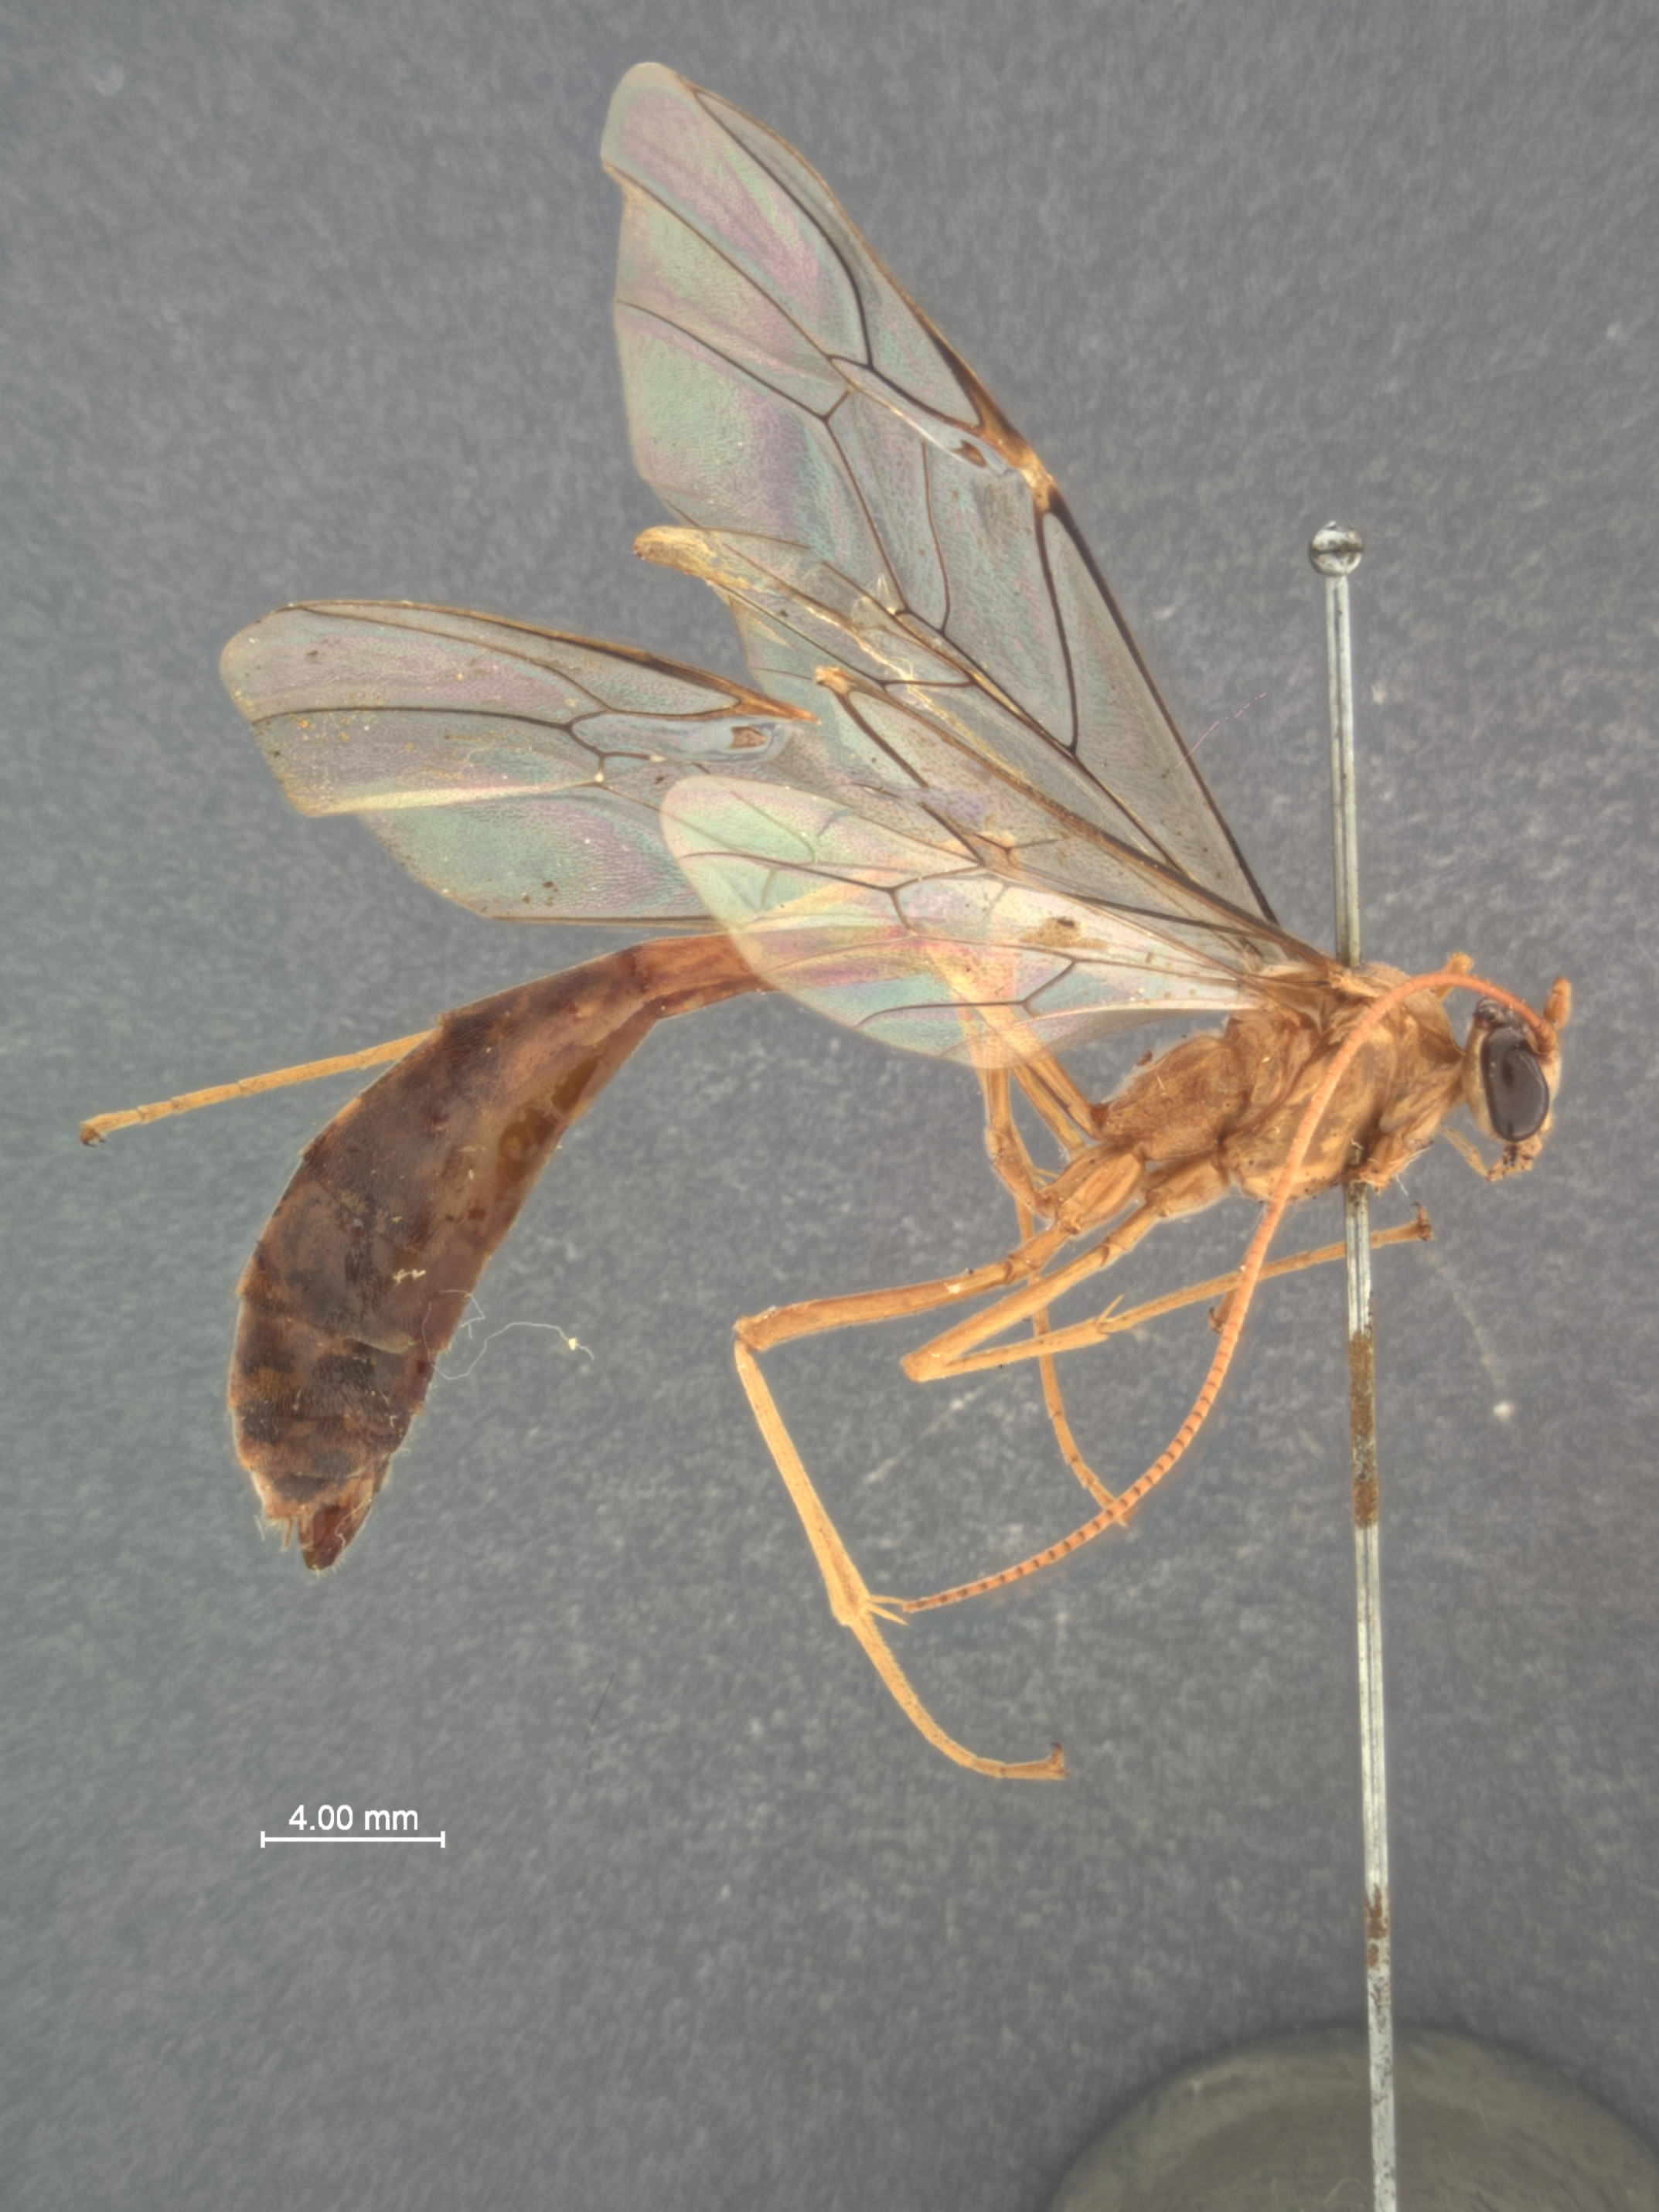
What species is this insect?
Dicomptus carduatus
